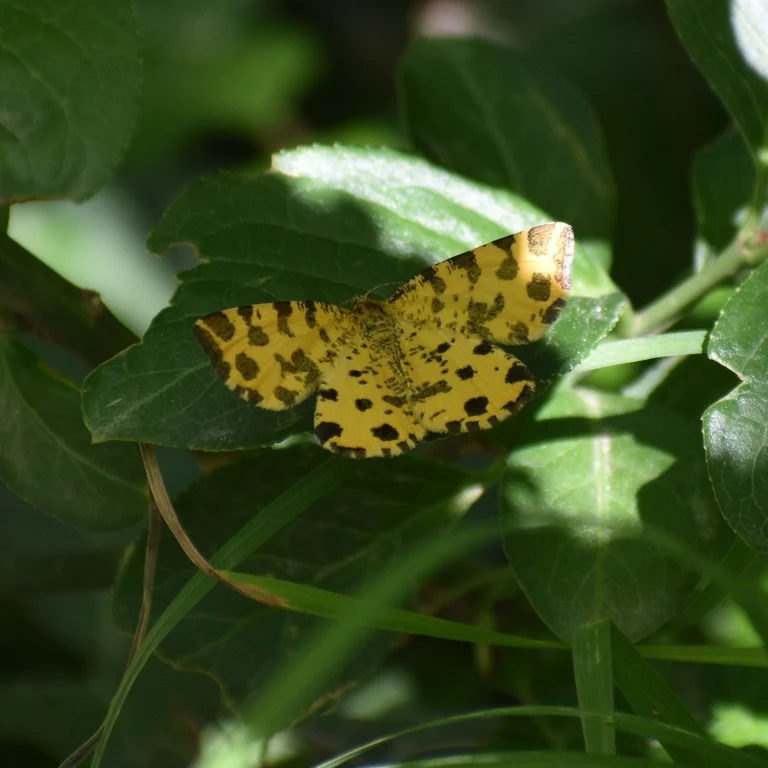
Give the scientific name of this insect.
Pseudopanthera macularia
